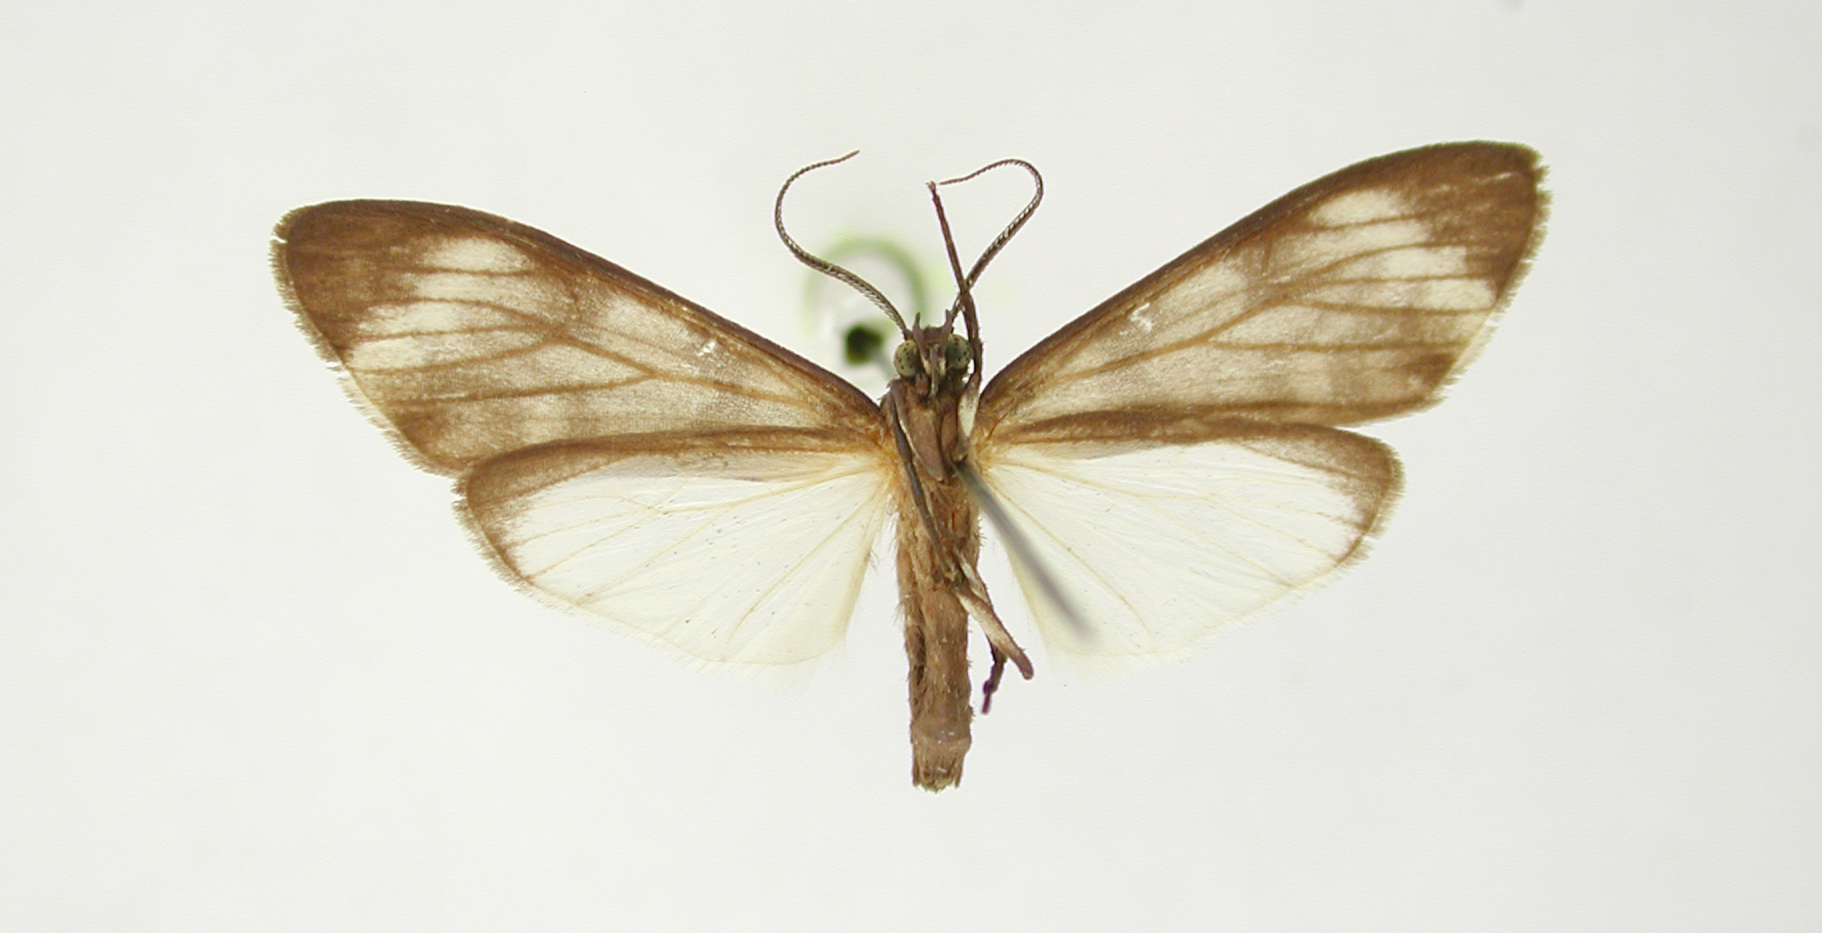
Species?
Eucereon carabayana
